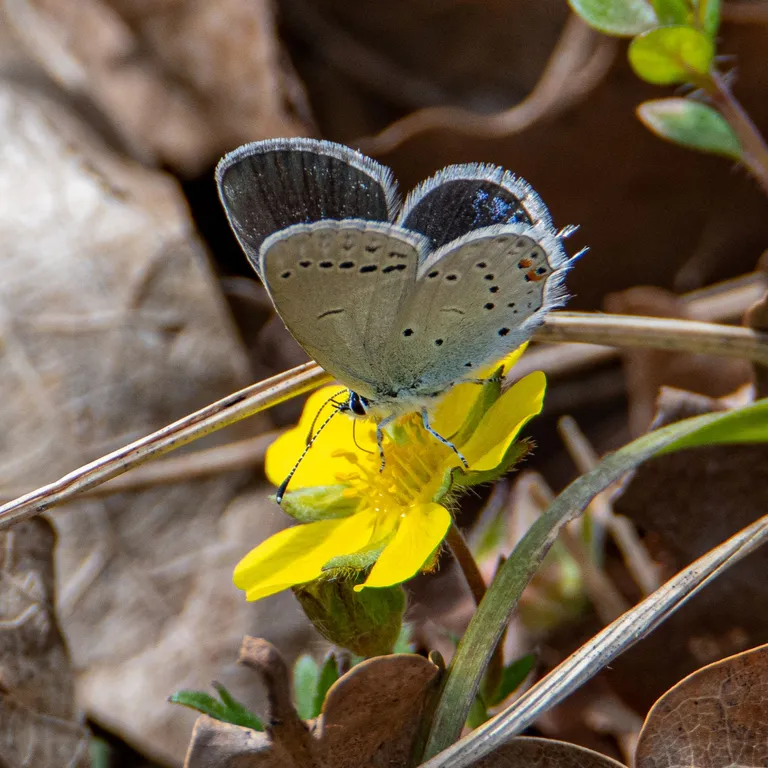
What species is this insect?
Cupido argiades (also Elkalyce argiades)
